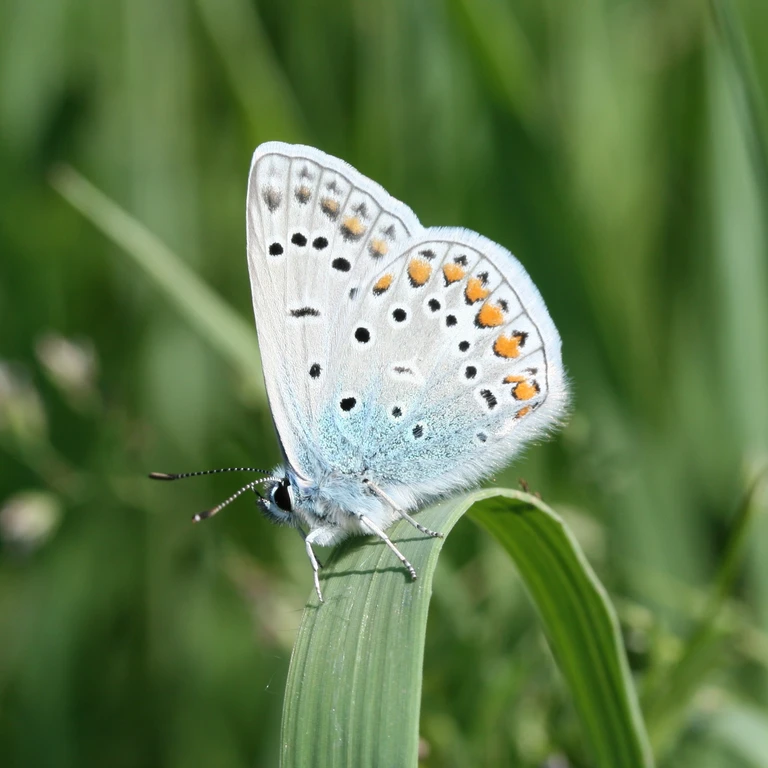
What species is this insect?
Polyommatus icarus
